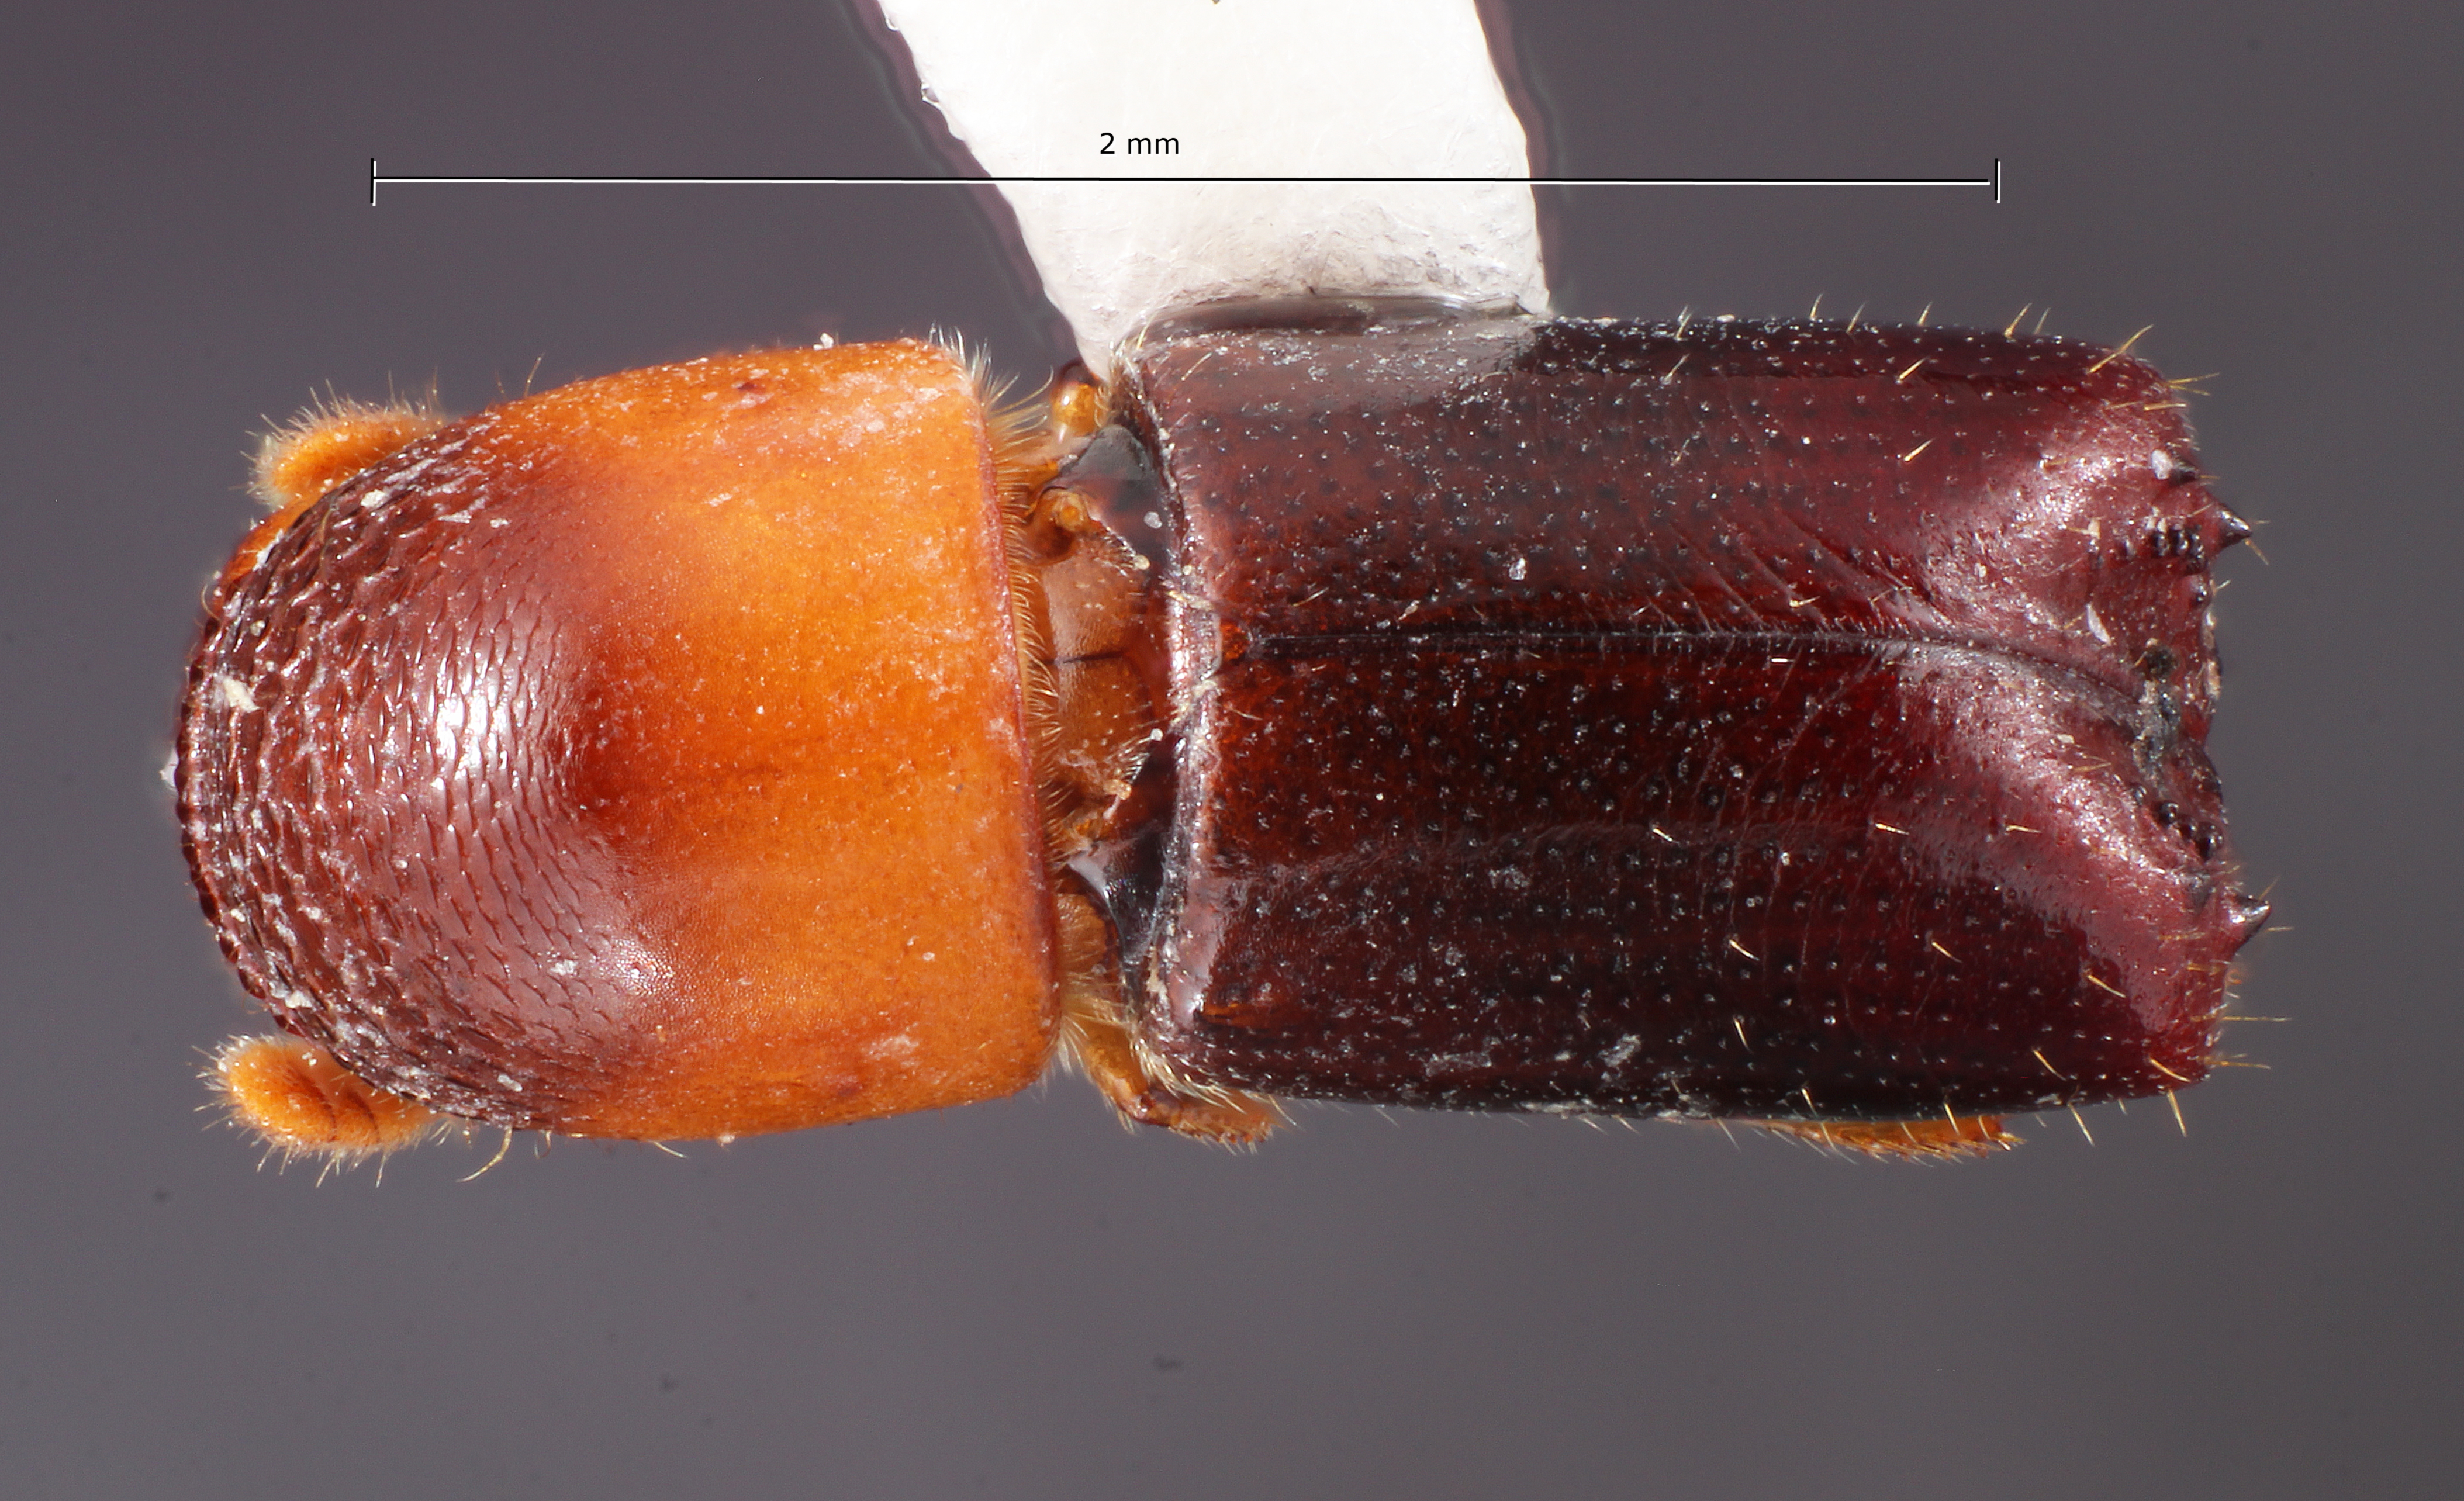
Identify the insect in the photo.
Monarthrum granulosum
